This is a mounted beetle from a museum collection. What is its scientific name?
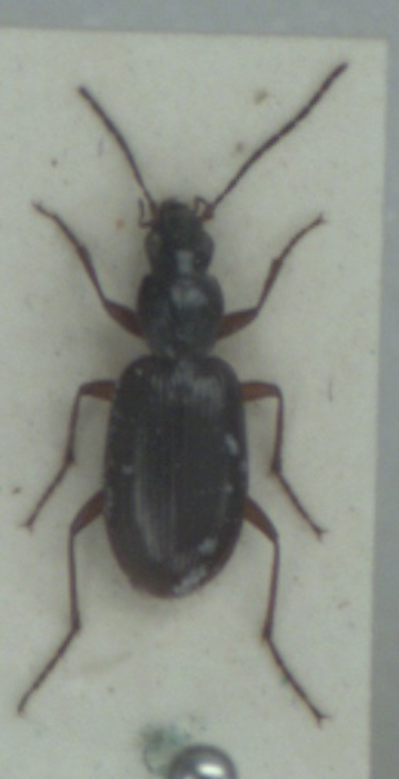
Agonum thoreyi
